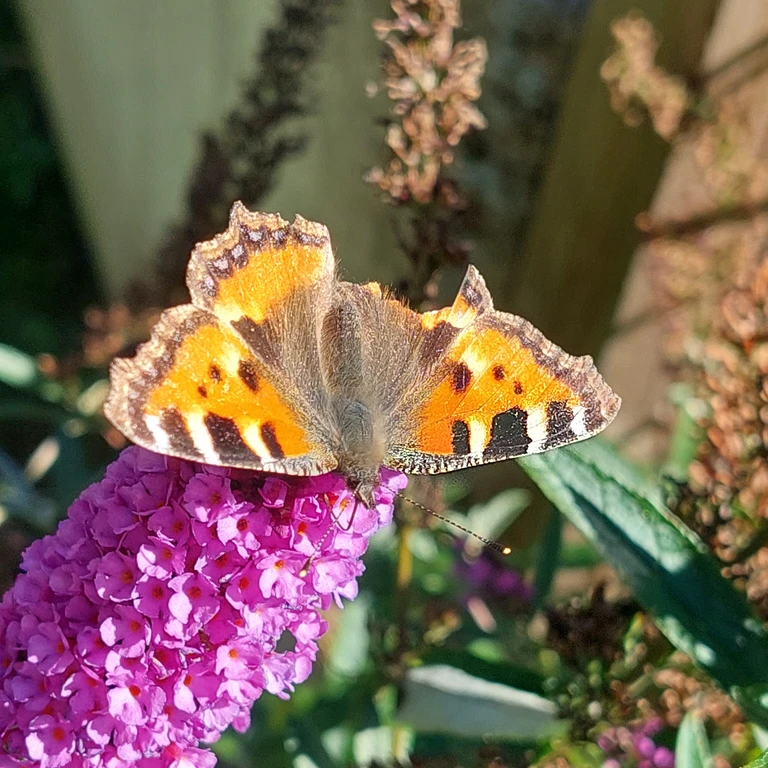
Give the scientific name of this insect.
Aglais urticae
